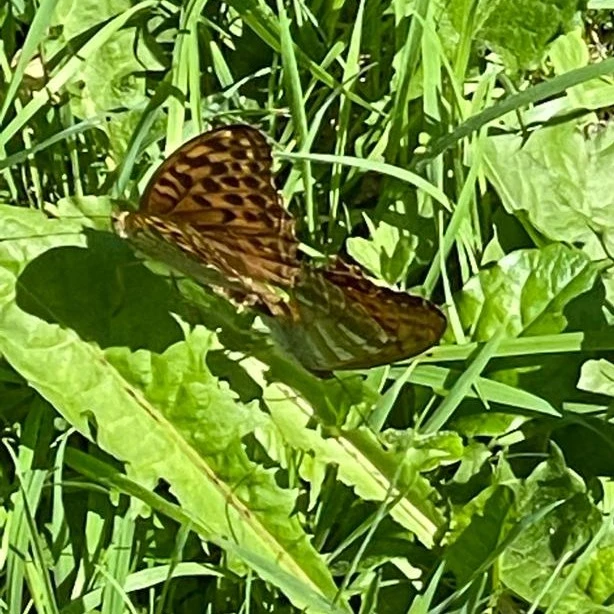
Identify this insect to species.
Argynnis paphia
